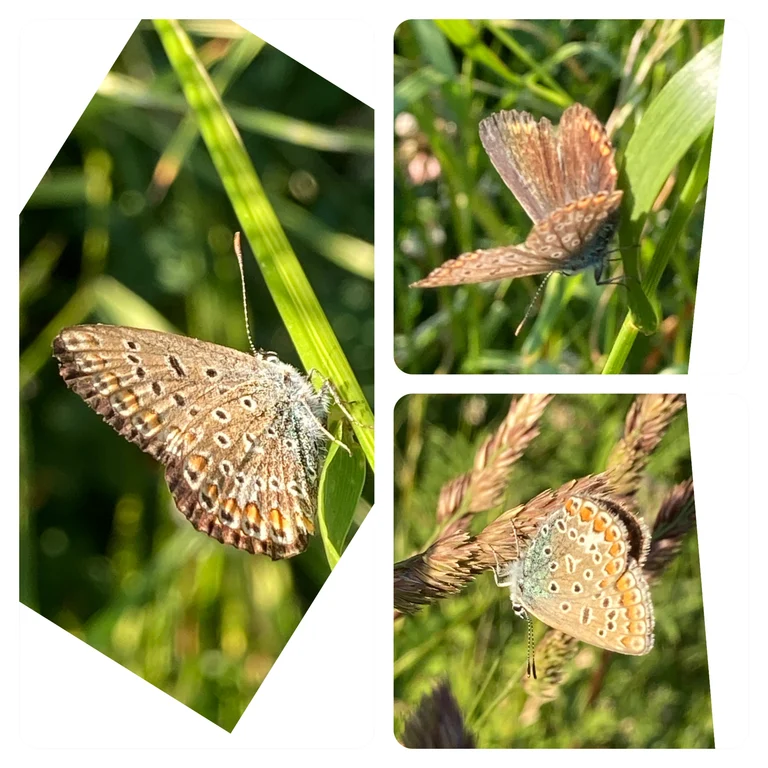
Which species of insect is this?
Polyommatus icarus
